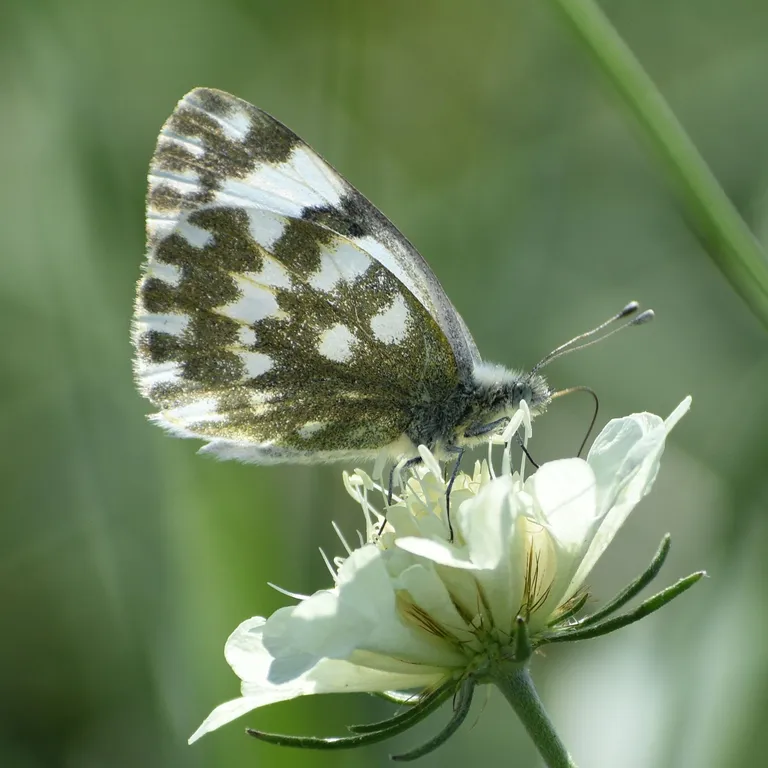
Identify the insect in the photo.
Pontia edusa
